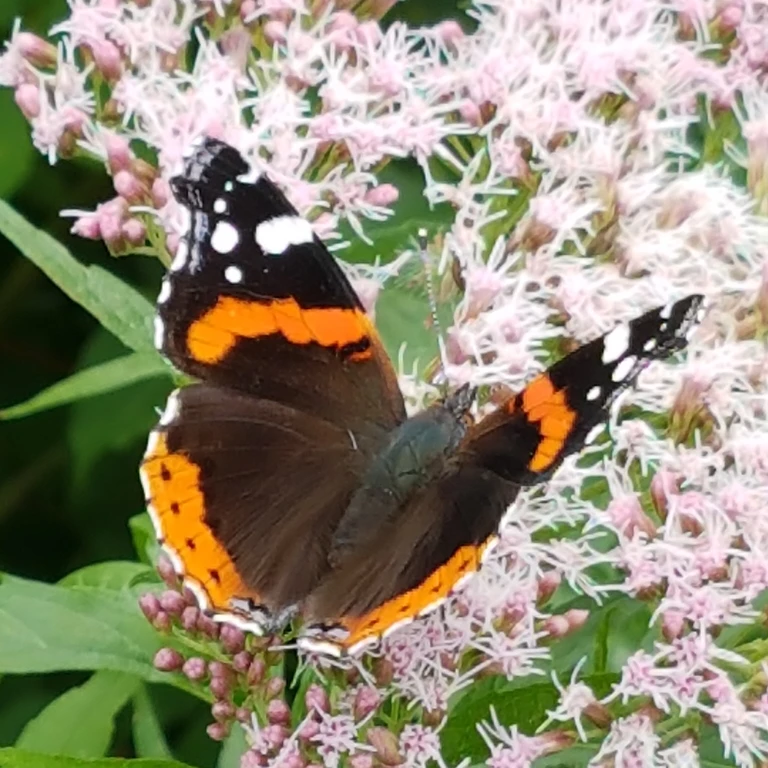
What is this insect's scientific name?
Vanessa atalanta
